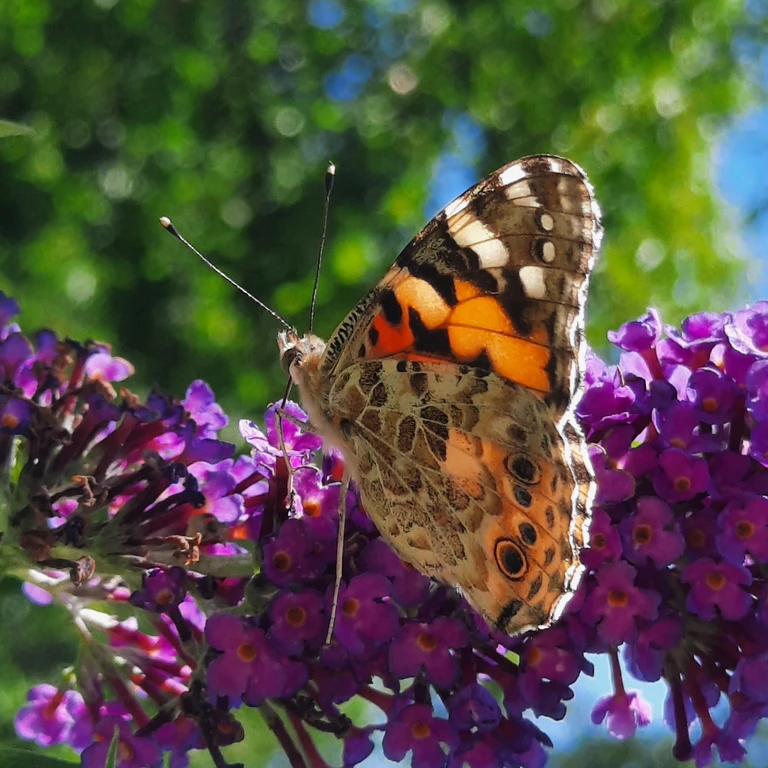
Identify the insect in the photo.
Vanessa cardui
